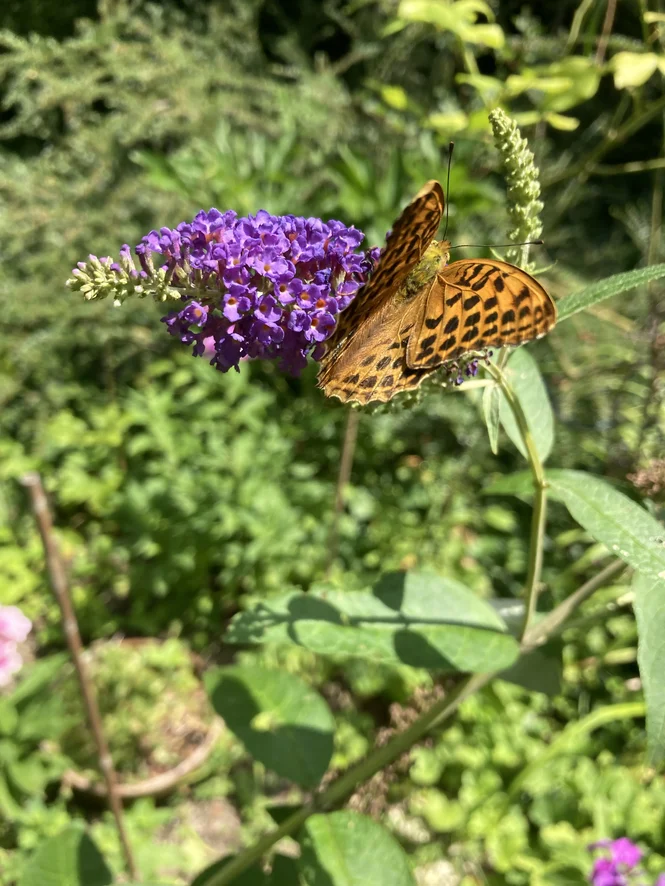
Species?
Argynnis paphia
